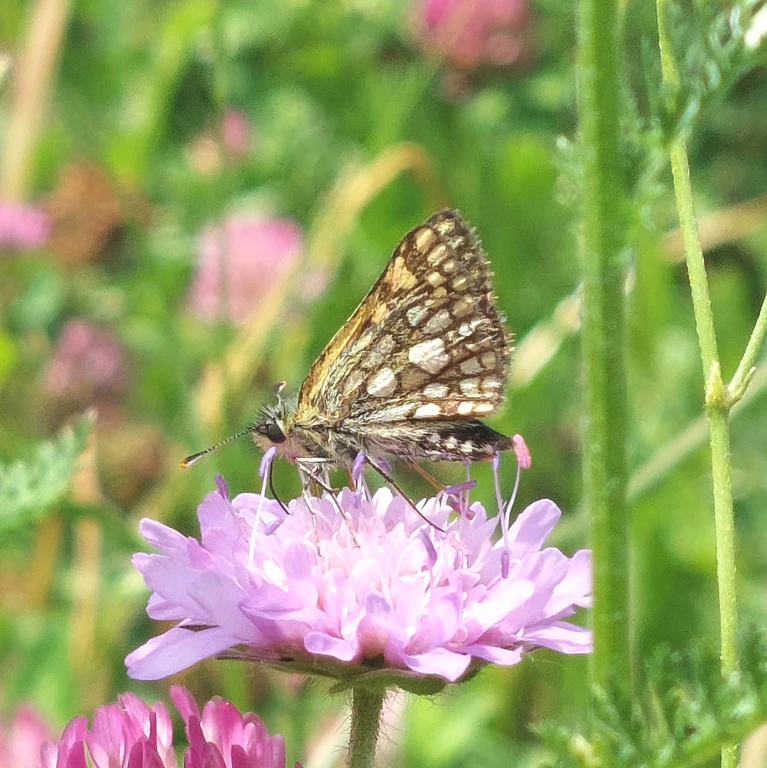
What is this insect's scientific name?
Carterocephalus palaemon
